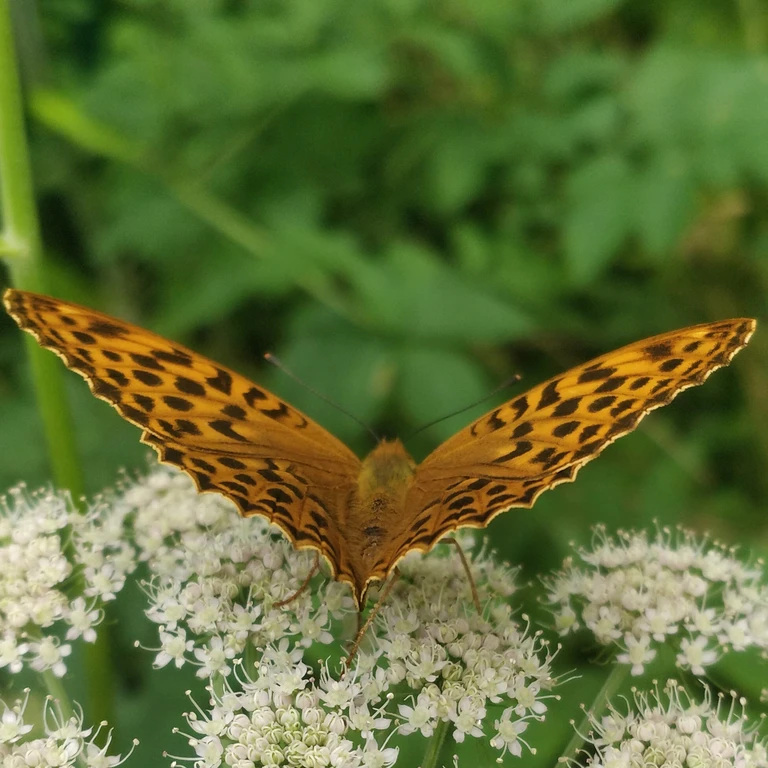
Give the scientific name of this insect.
Argynnis paphia
